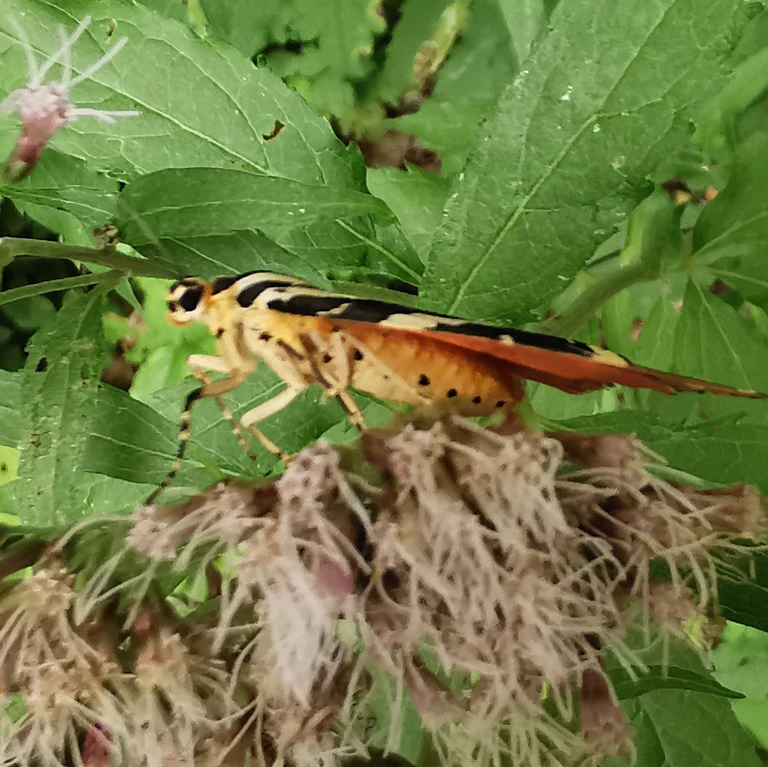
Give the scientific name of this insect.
Euplagia quadripunctaria
